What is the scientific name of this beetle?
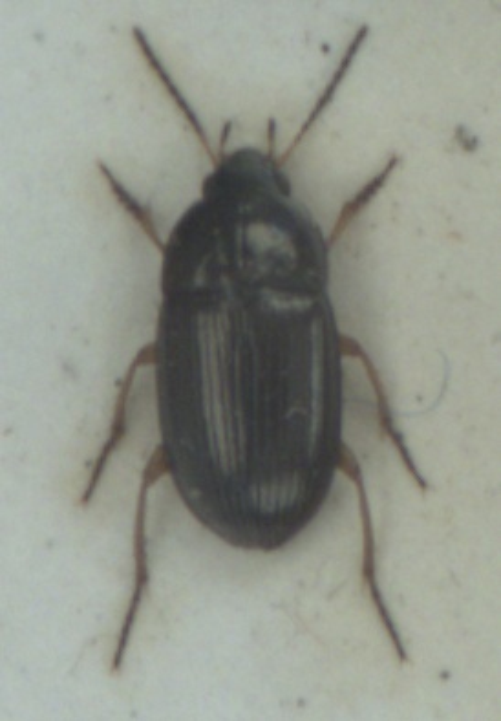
Amara familiaris
